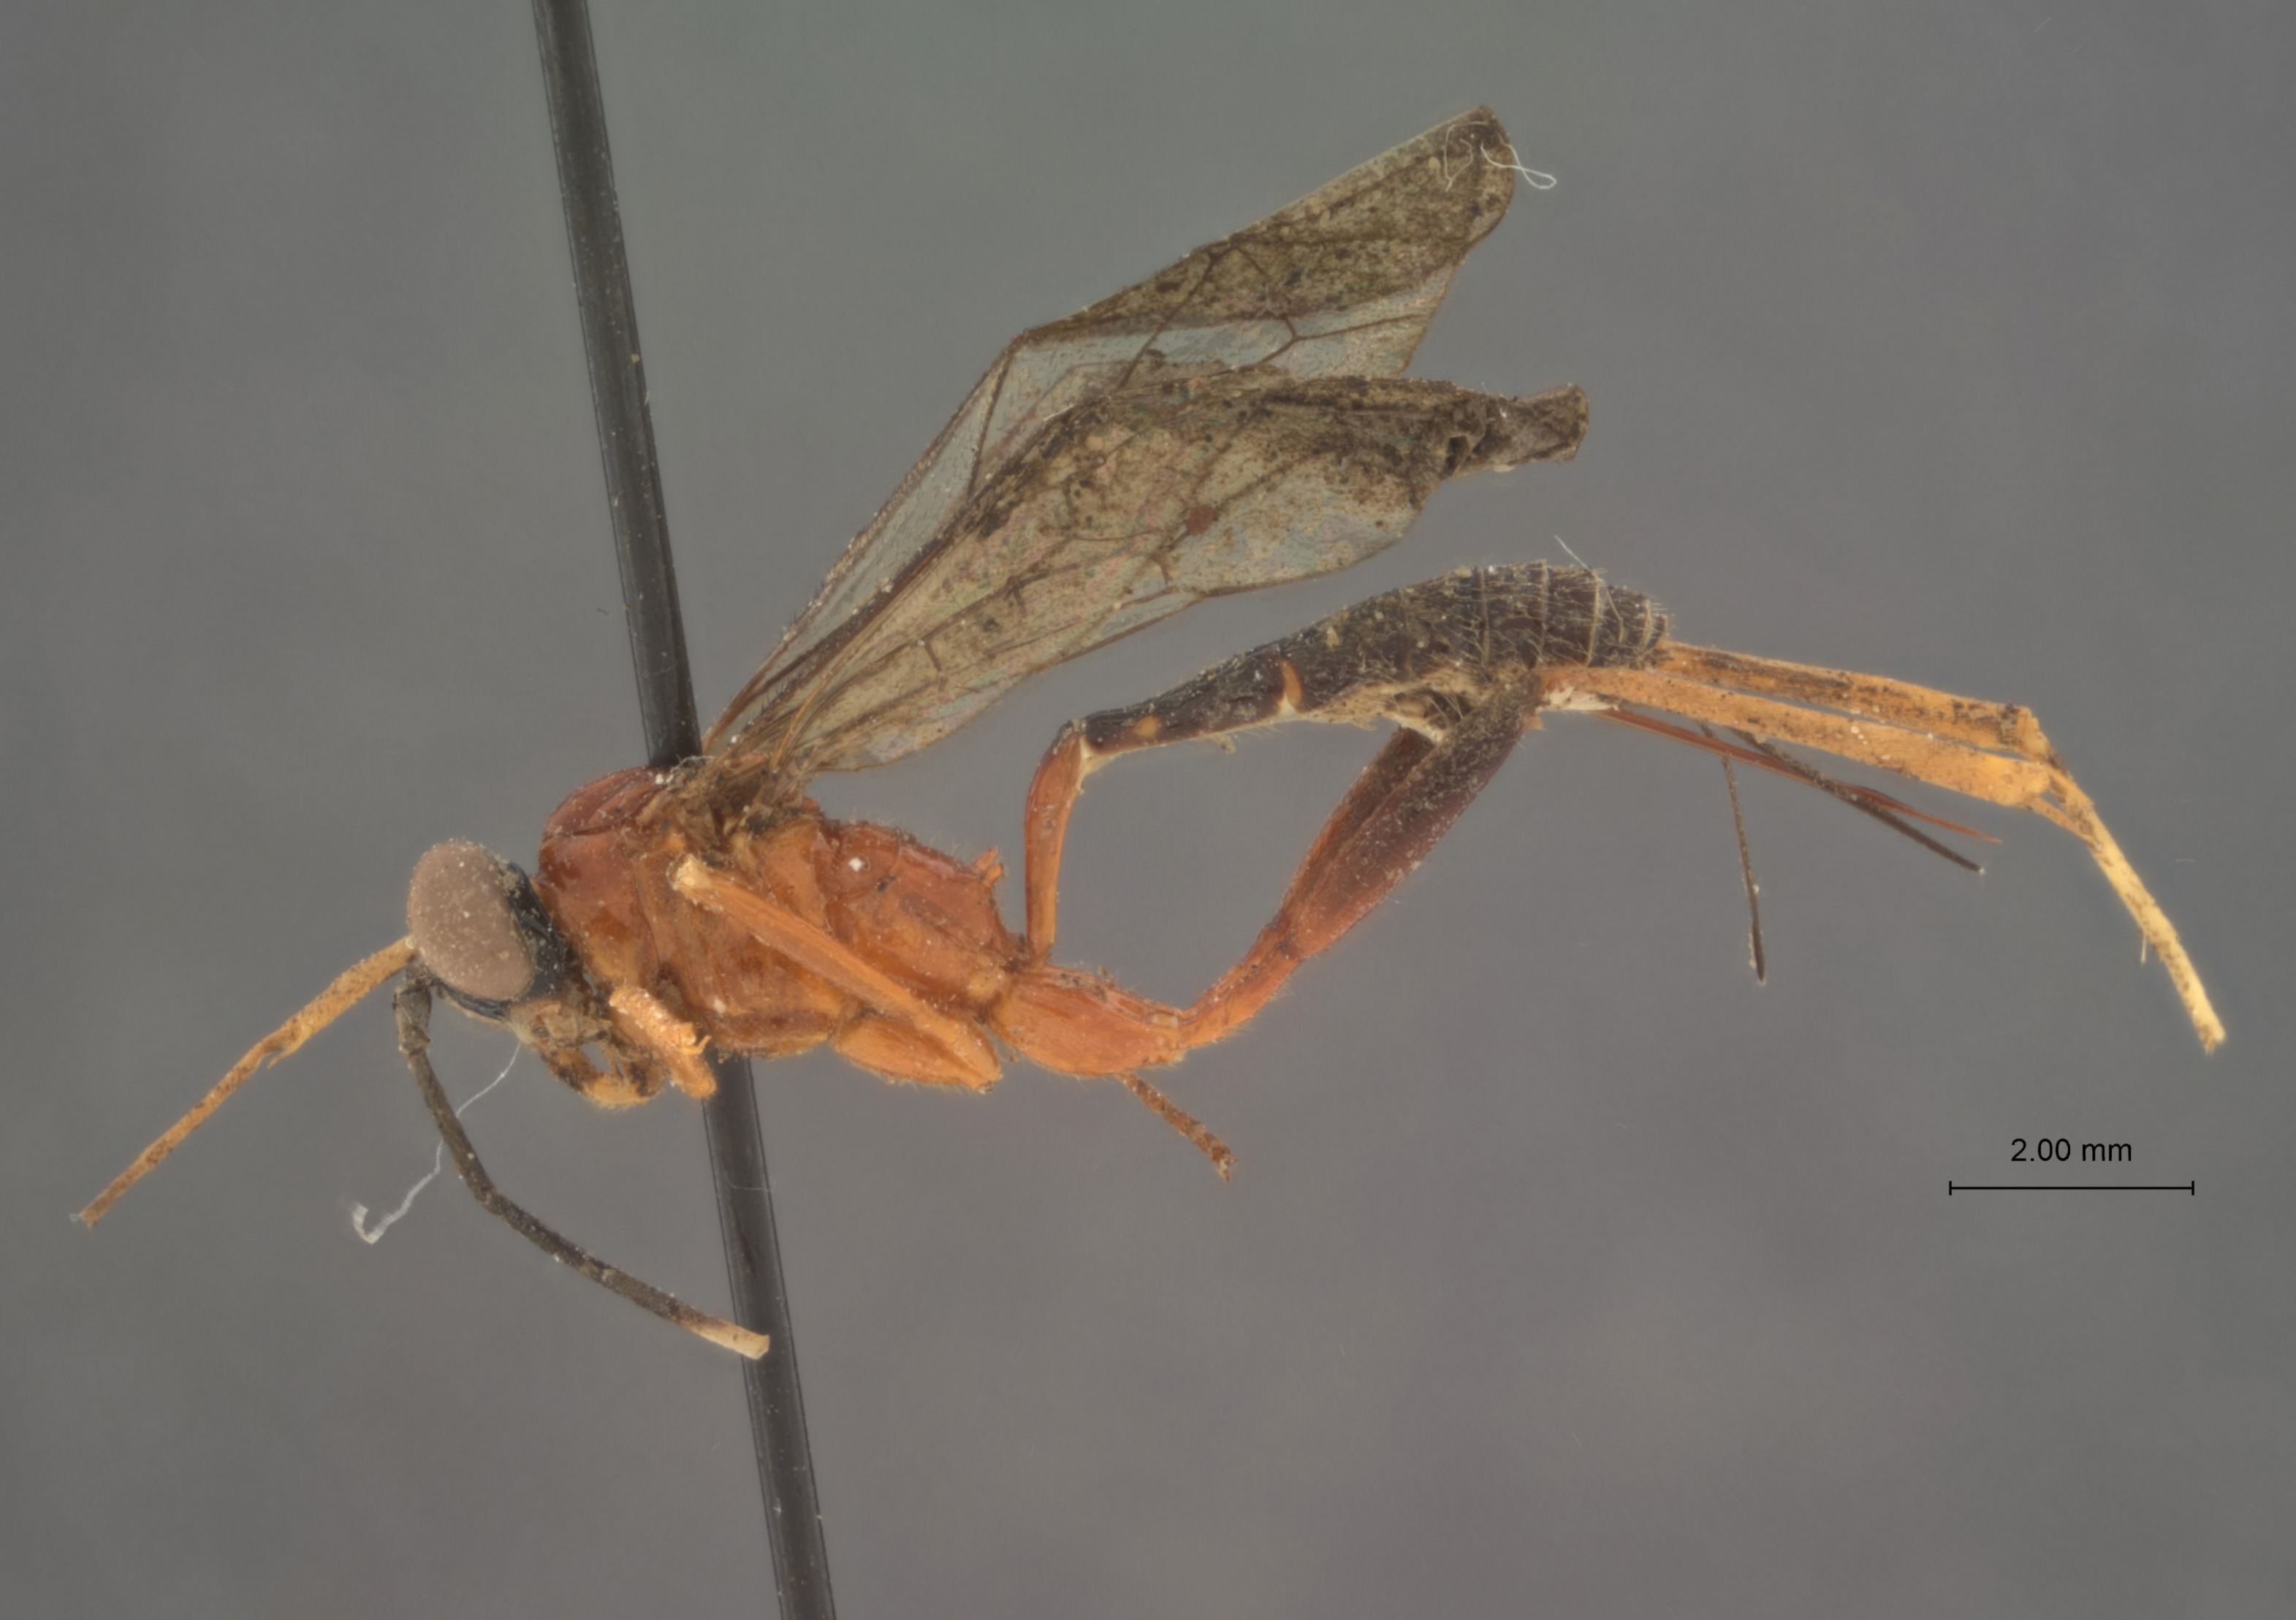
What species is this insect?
Polycyrtus inca
